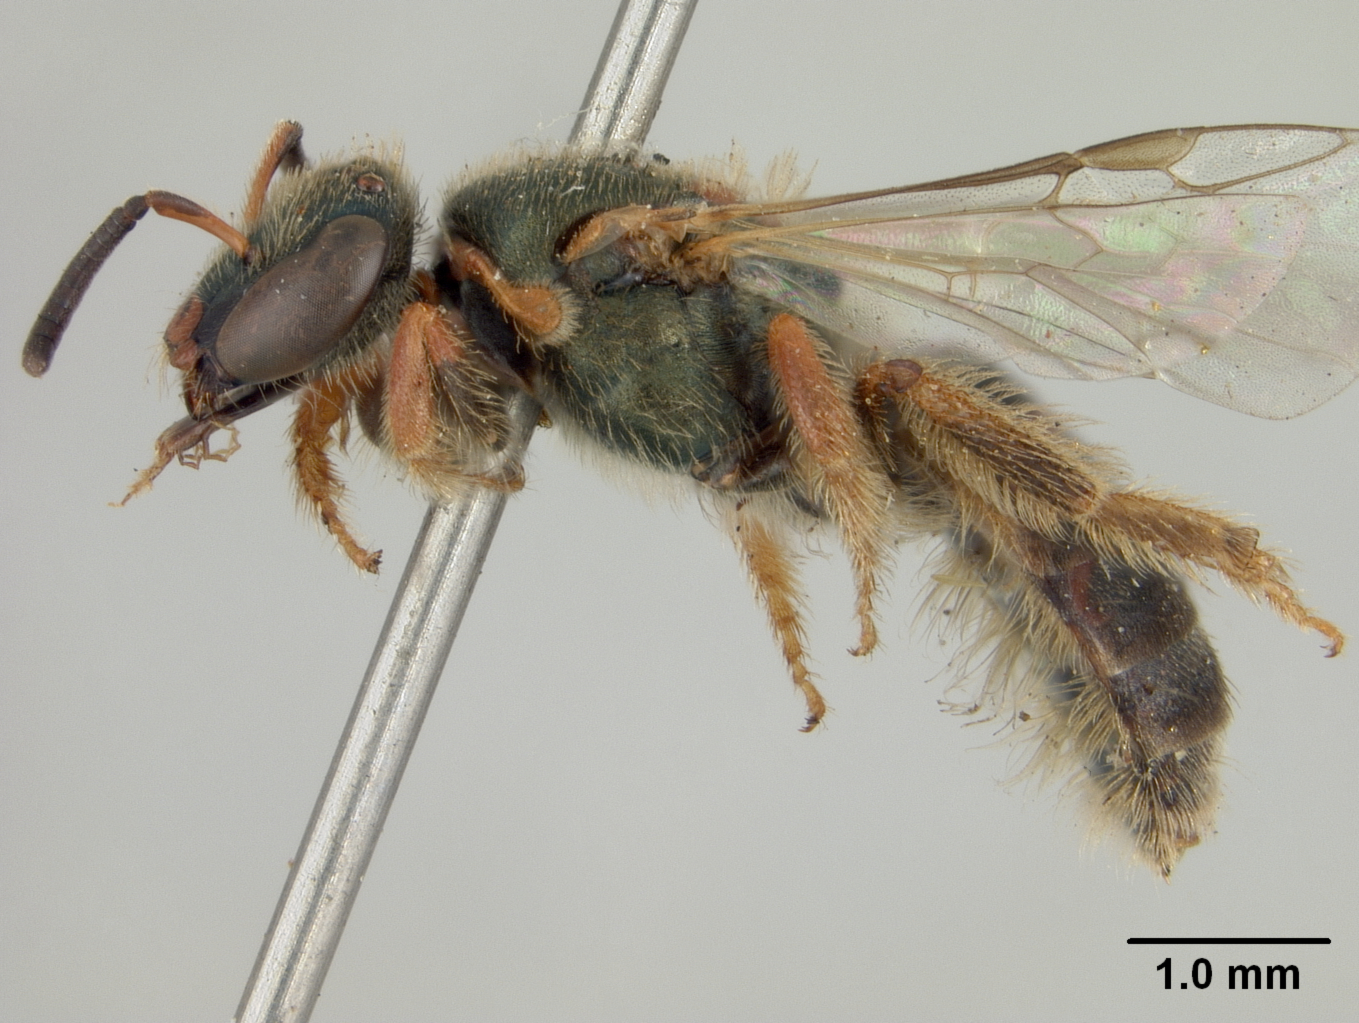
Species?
Nomioides dapitanellus
